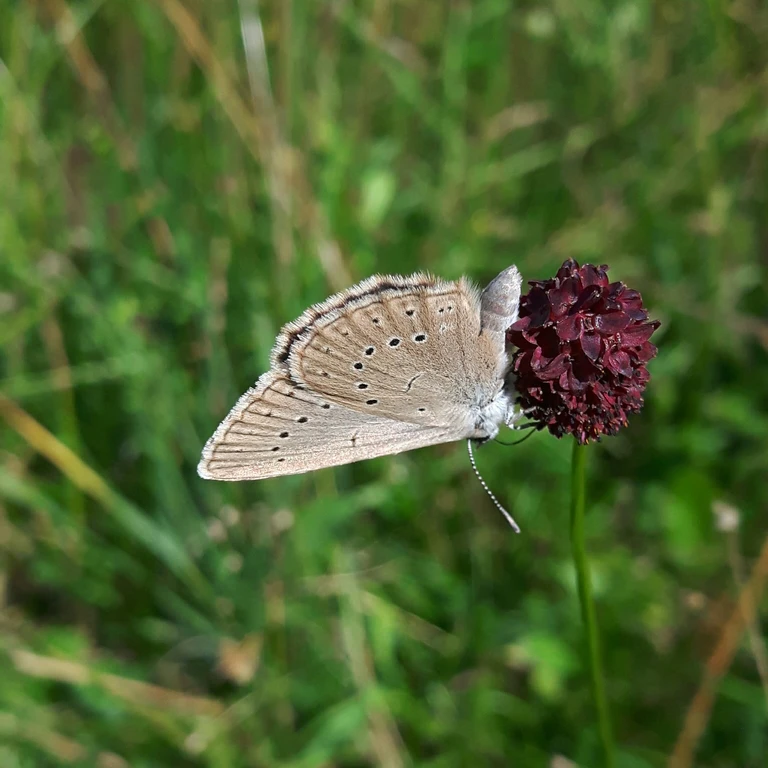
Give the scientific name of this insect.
Phengaris teleius
